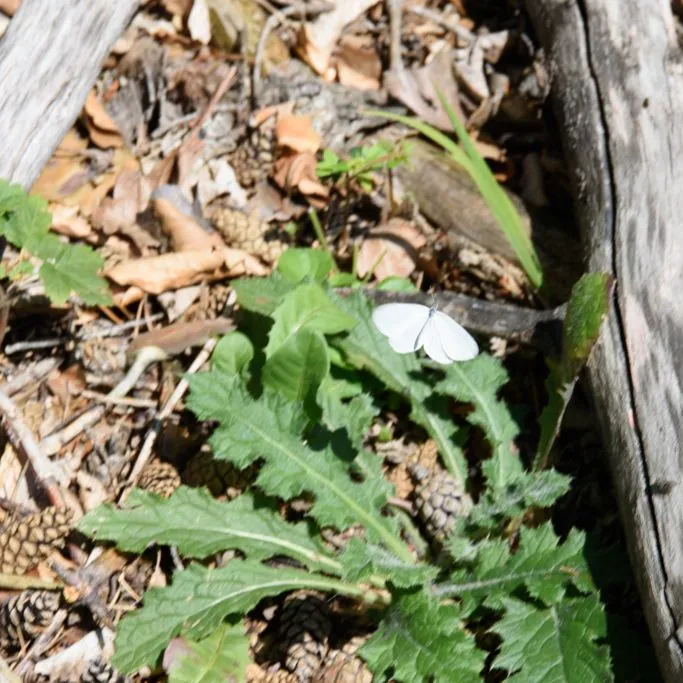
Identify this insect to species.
Leptidea sinapis/juvernica
